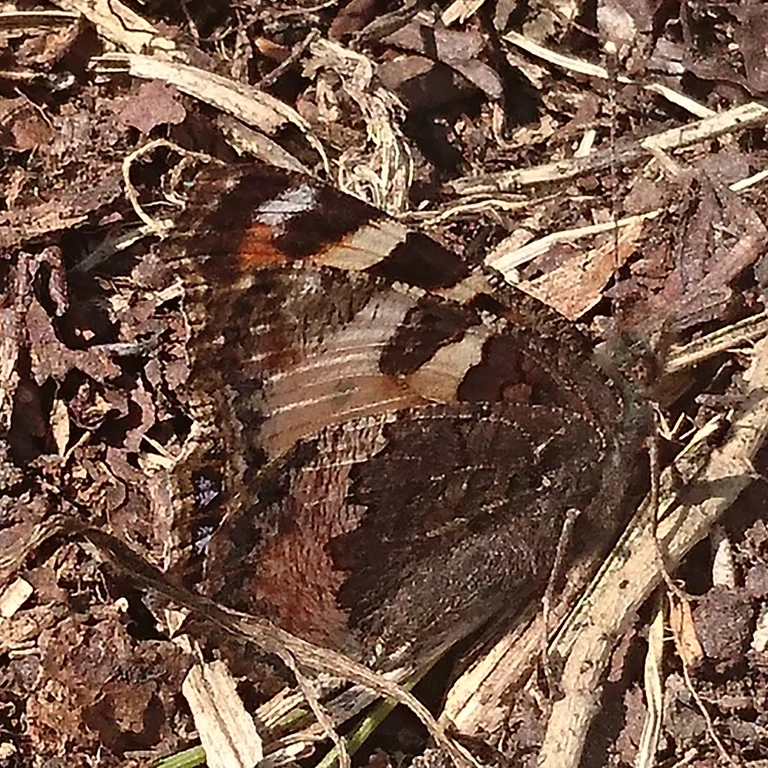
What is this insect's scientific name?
Aglais urticae
